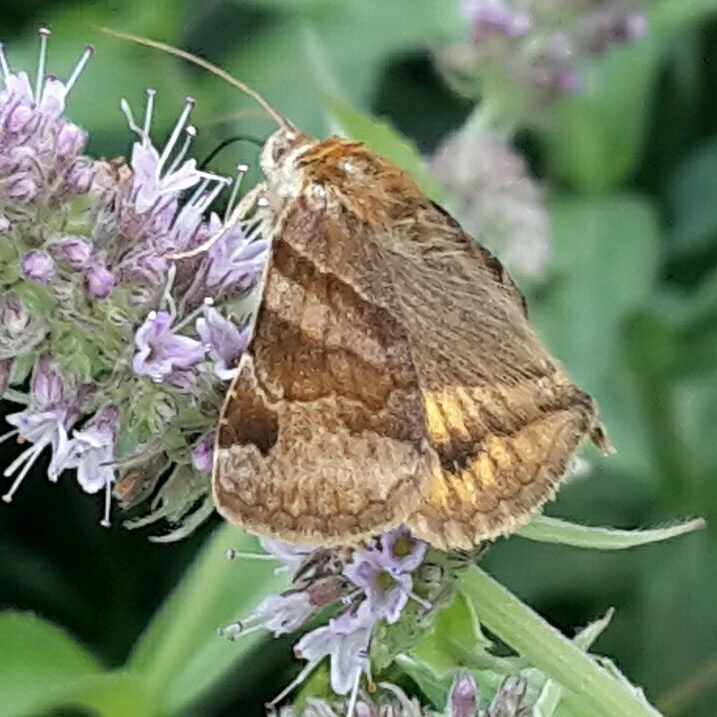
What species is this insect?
Euclidia glyphica
